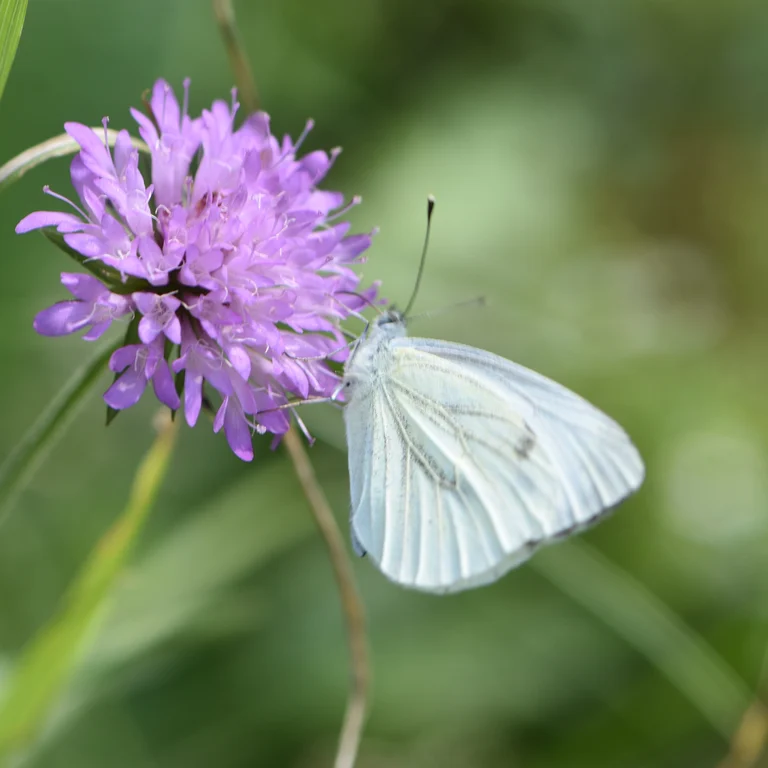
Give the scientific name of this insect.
Pieris napi
